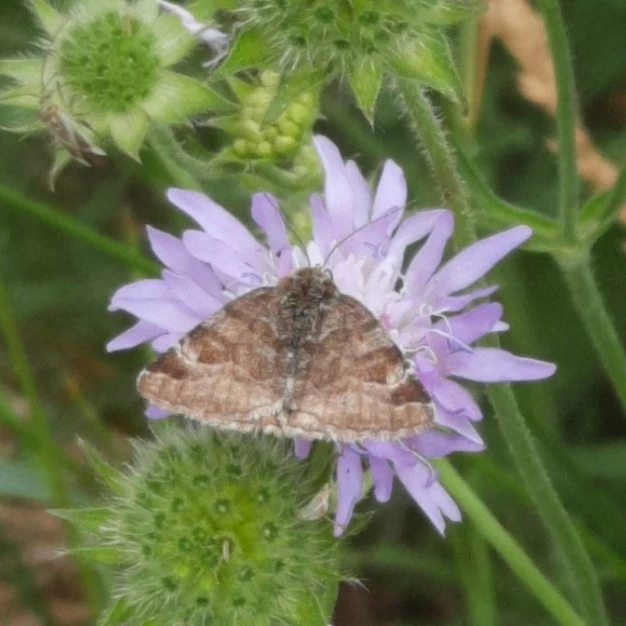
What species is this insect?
Euclidia glyphica
